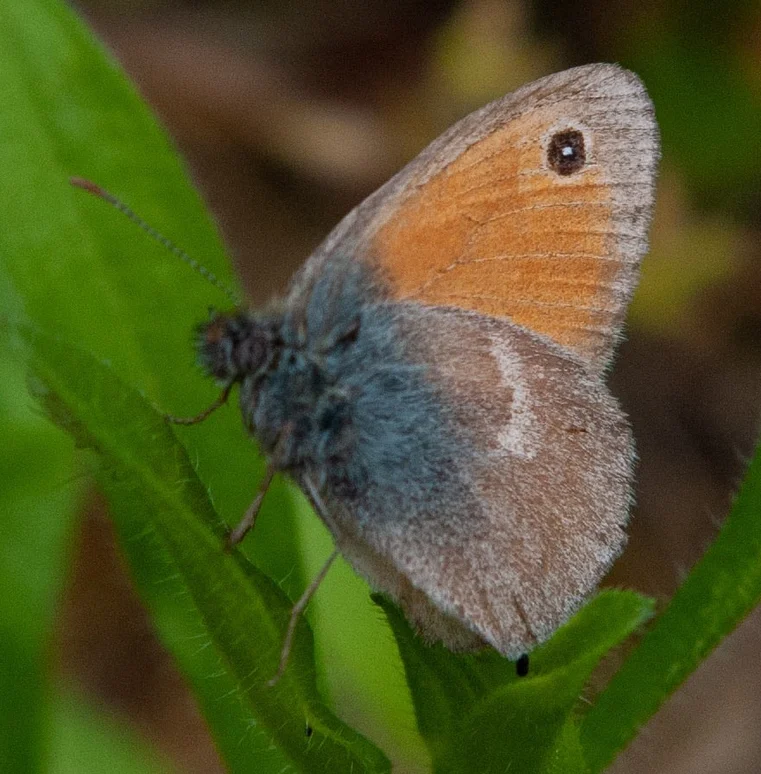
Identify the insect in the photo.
Coenonympha pamphilus
